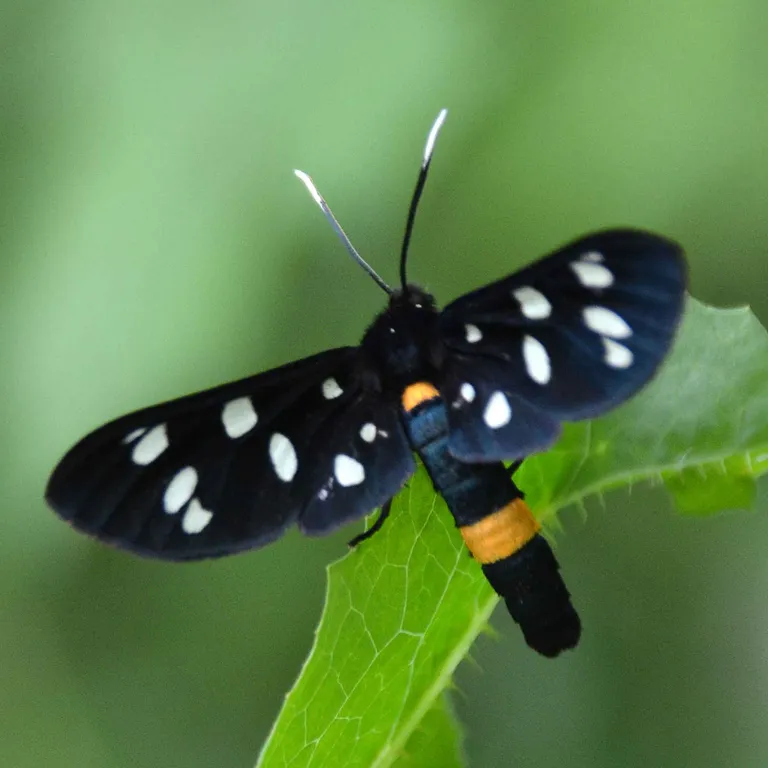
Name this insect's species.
Amata phegea
